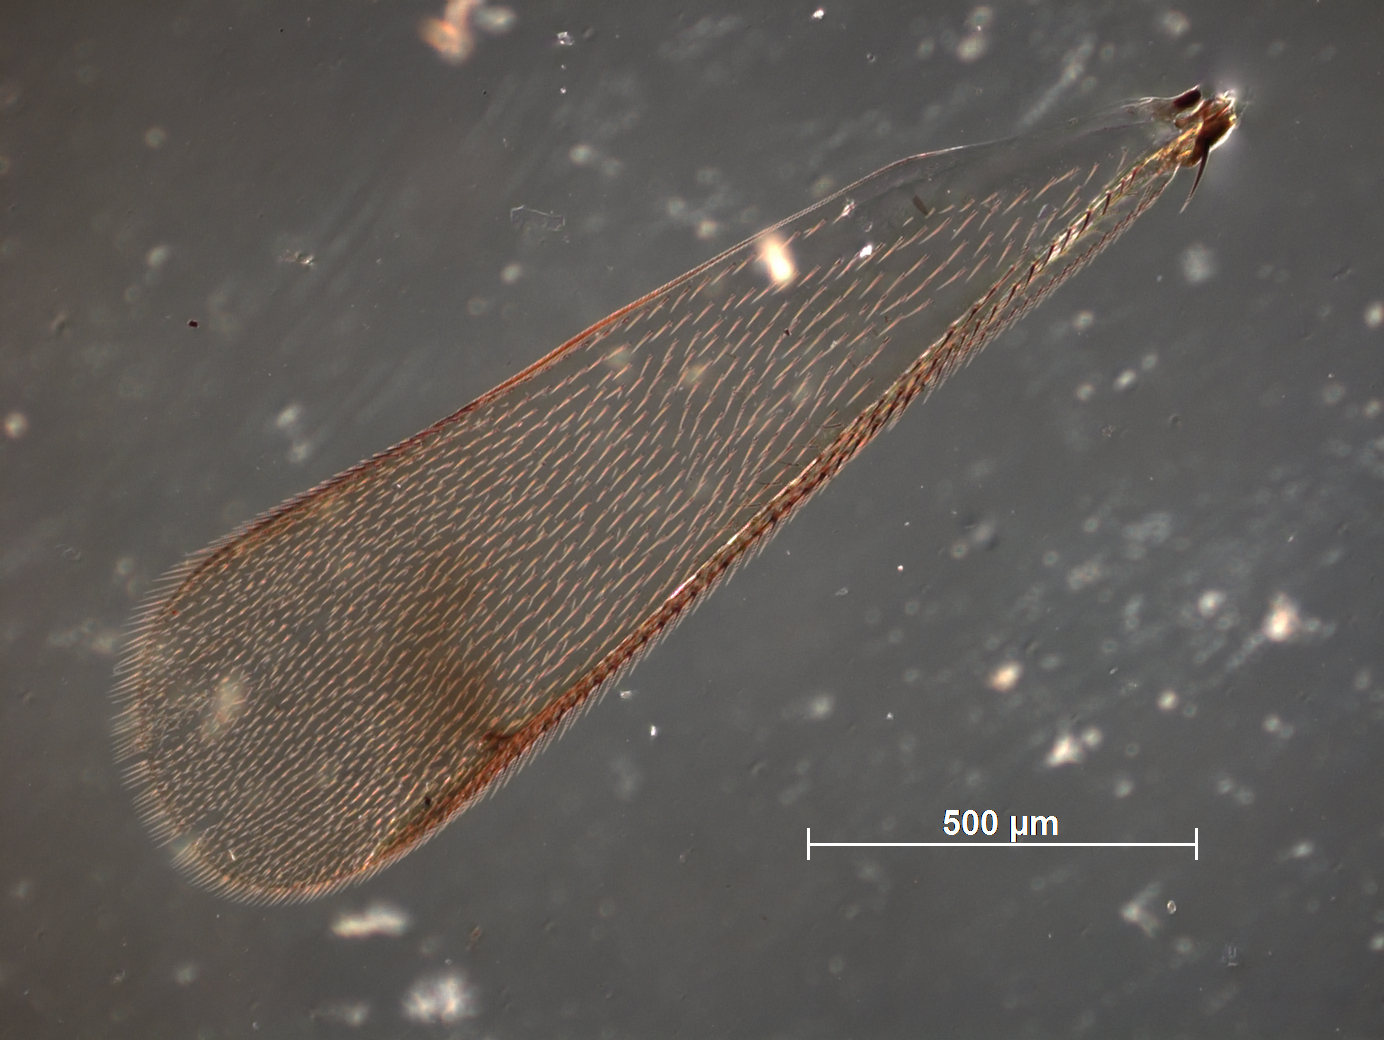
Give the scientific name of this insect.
Elasmus krishnagiriensis
